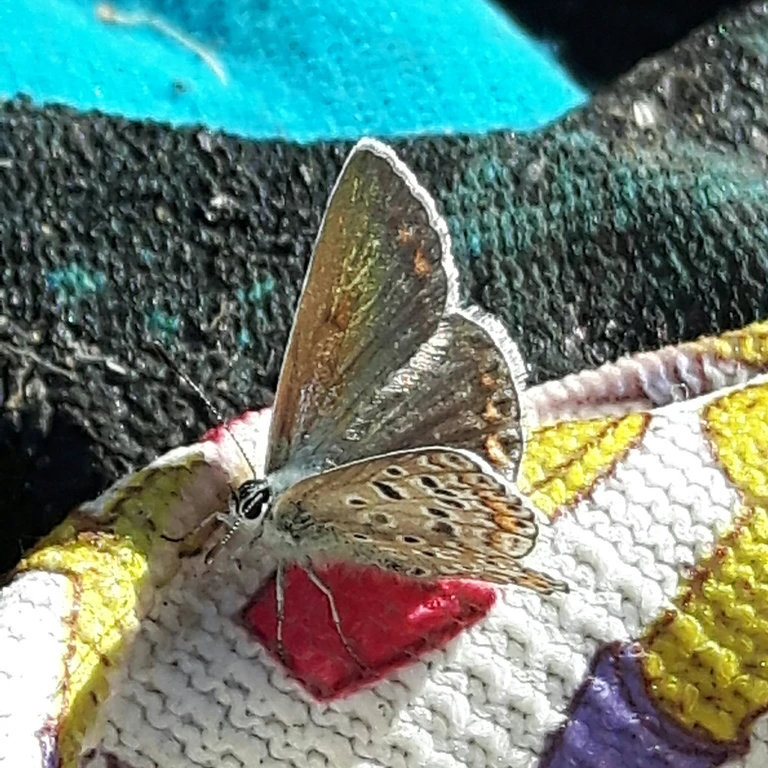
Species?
Polyommatus icarus
